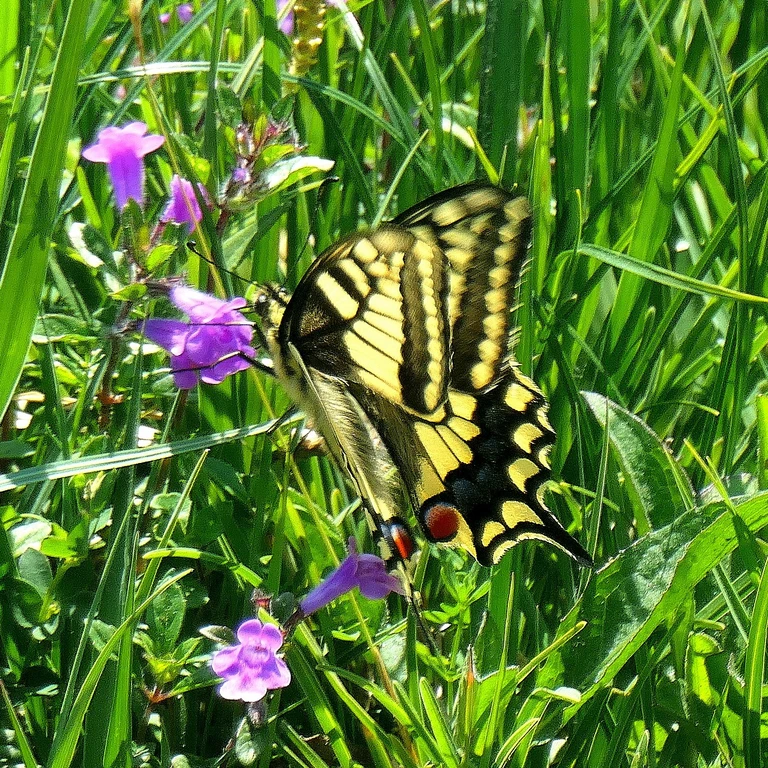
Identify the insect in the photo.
Papilio machaon
